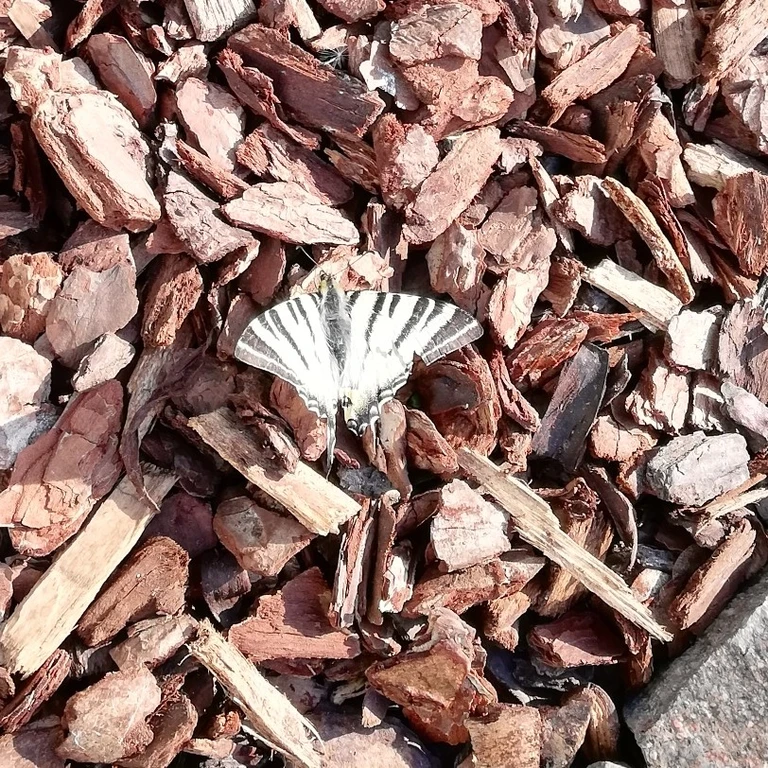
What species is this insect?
Iphiclides podalirius
